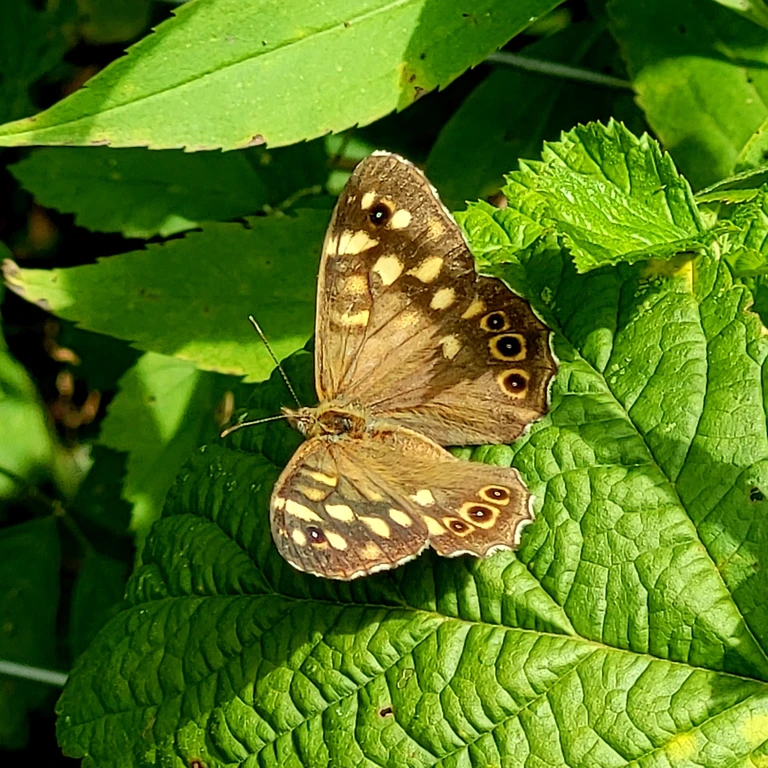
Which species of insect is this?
Pararge aegeria
